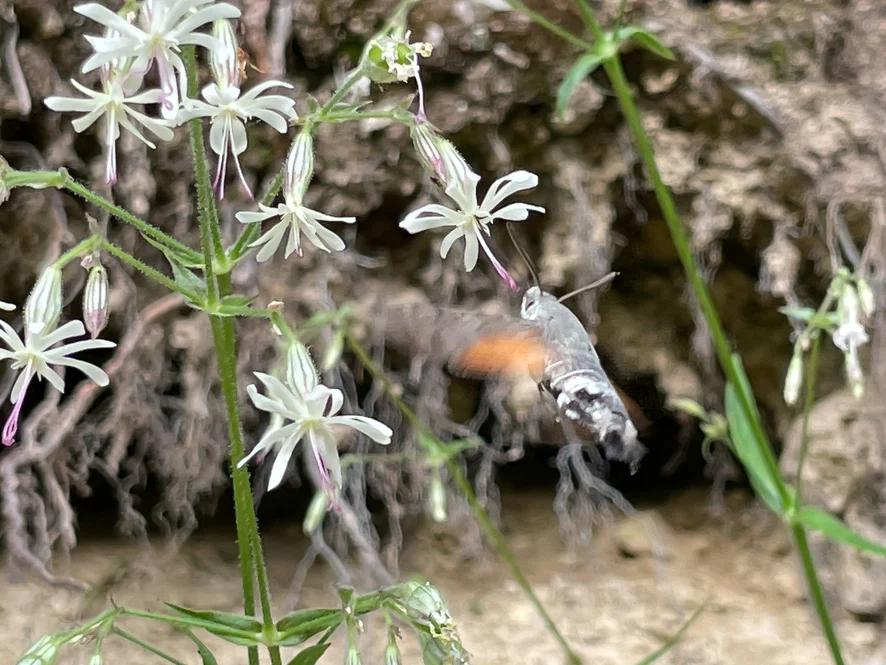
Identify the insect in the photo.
Macroglossum stellatarum
